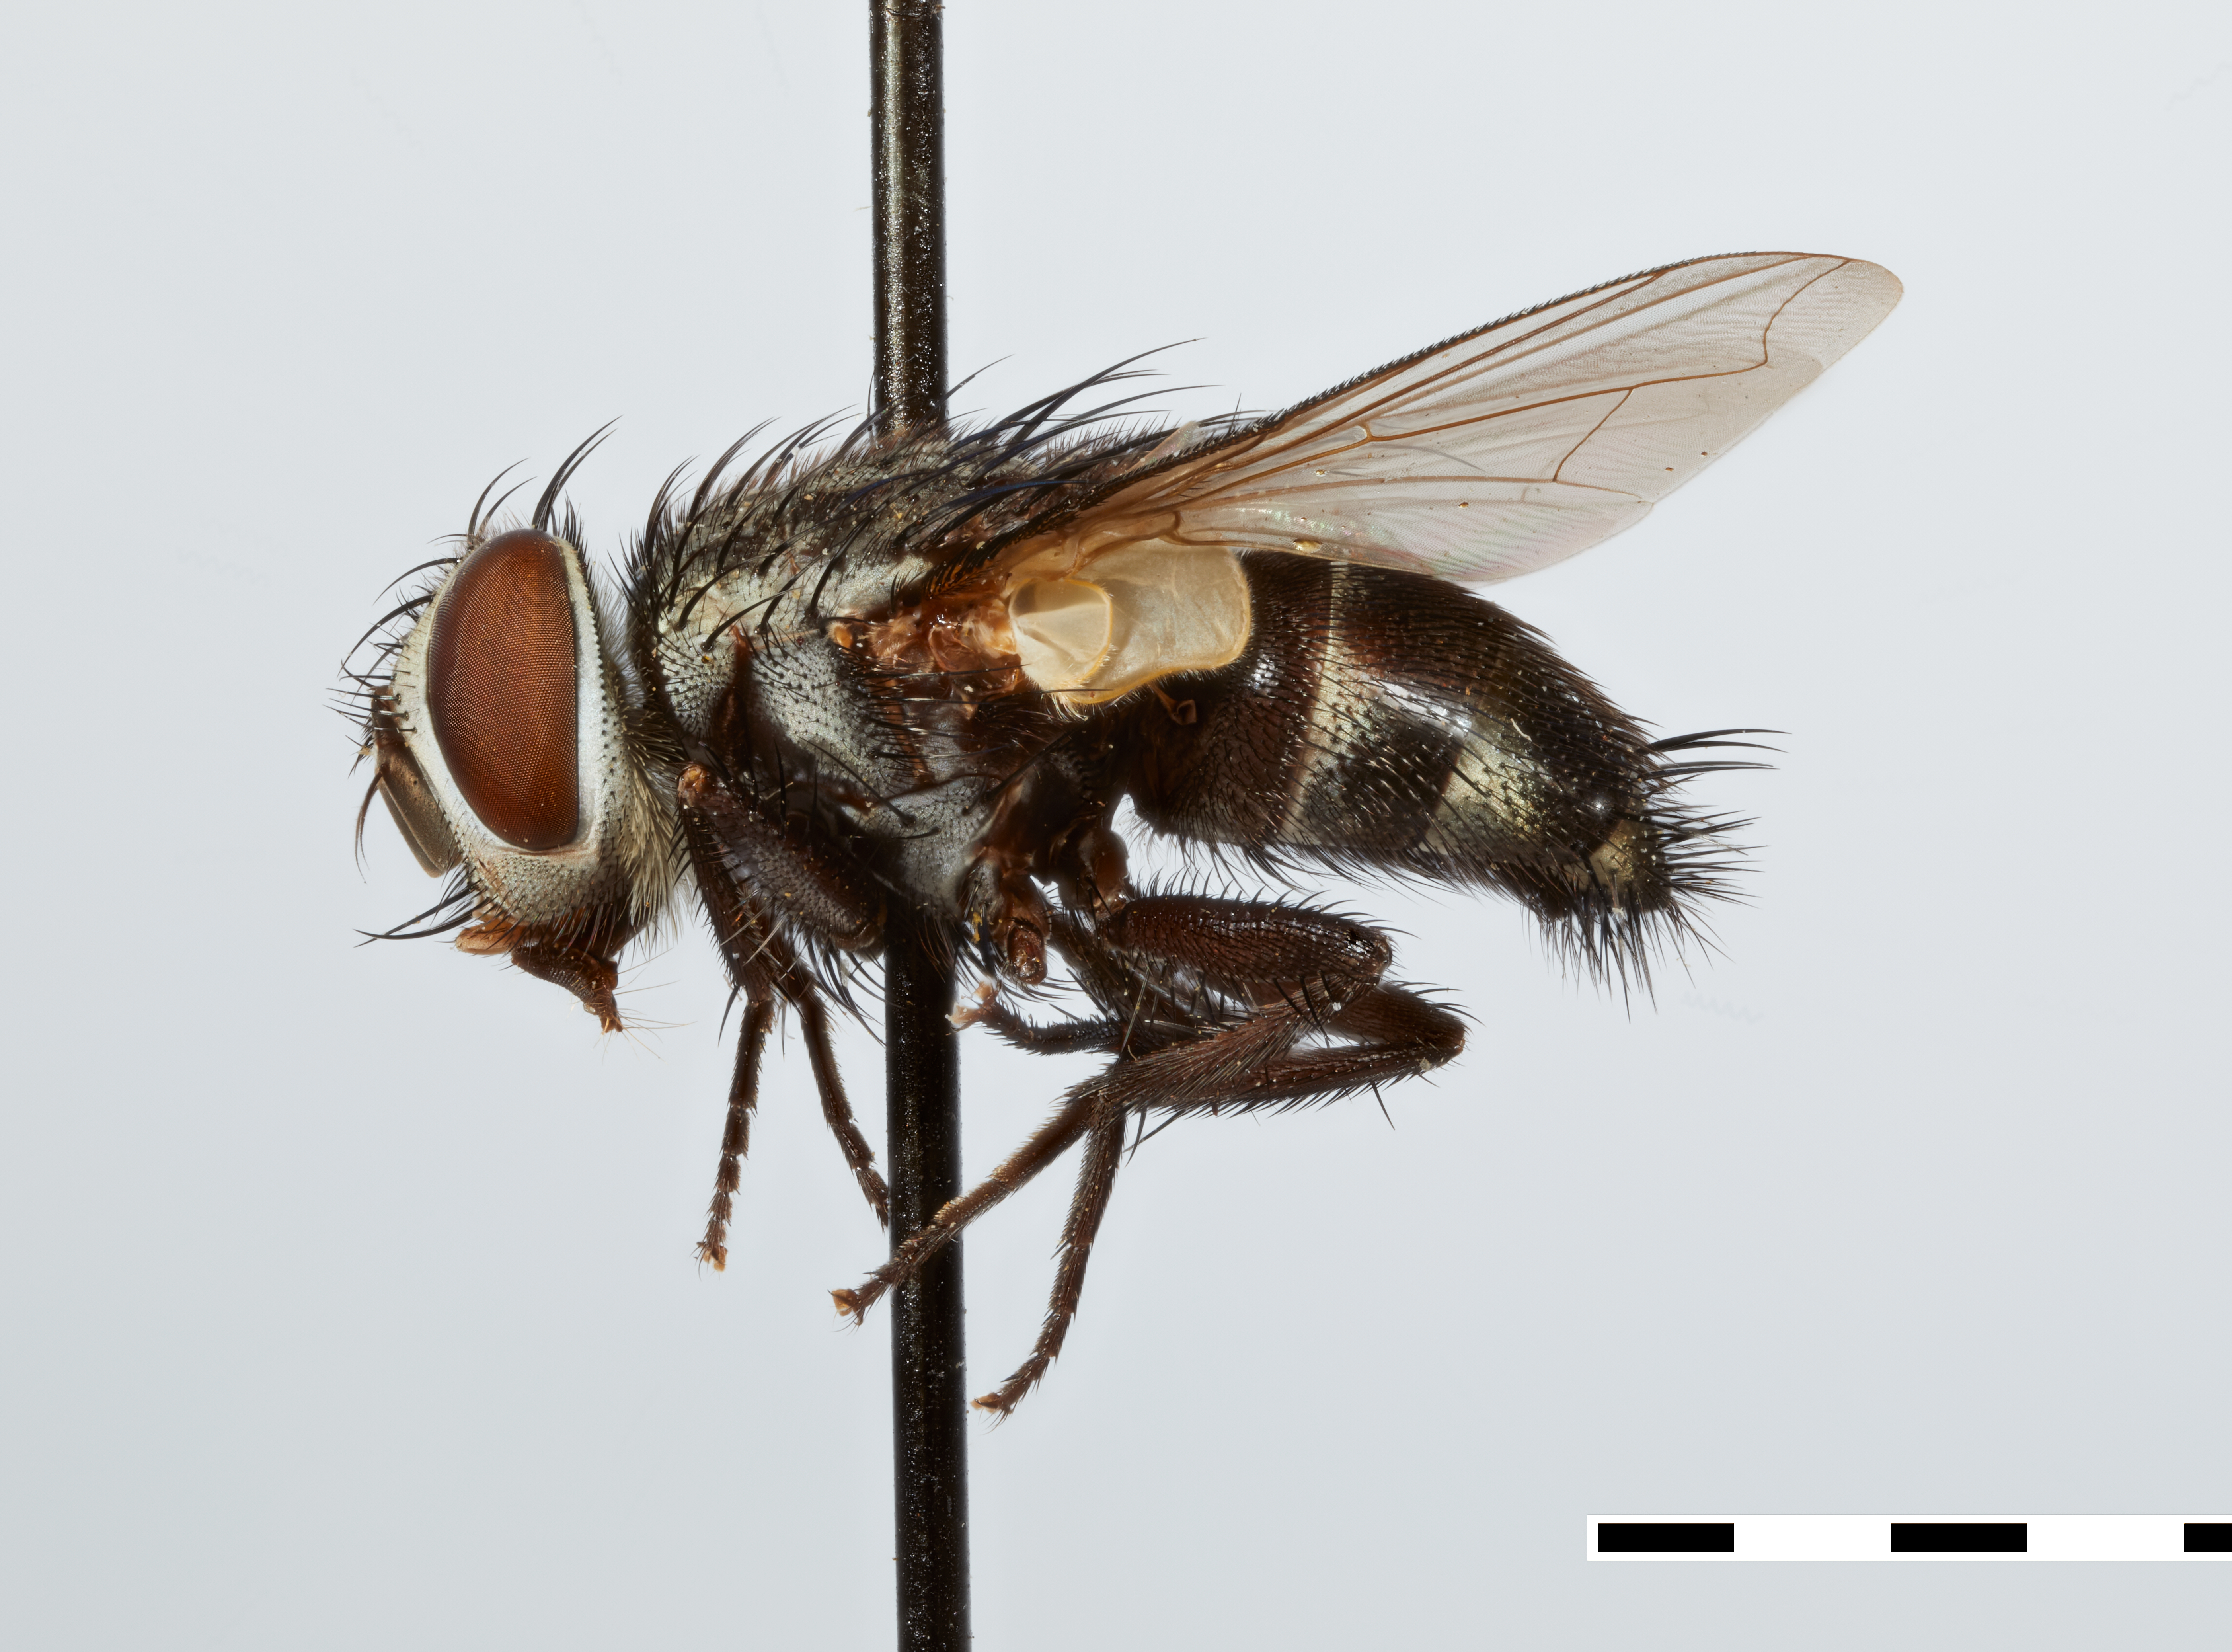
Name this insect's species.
Stenosturmia peruana
